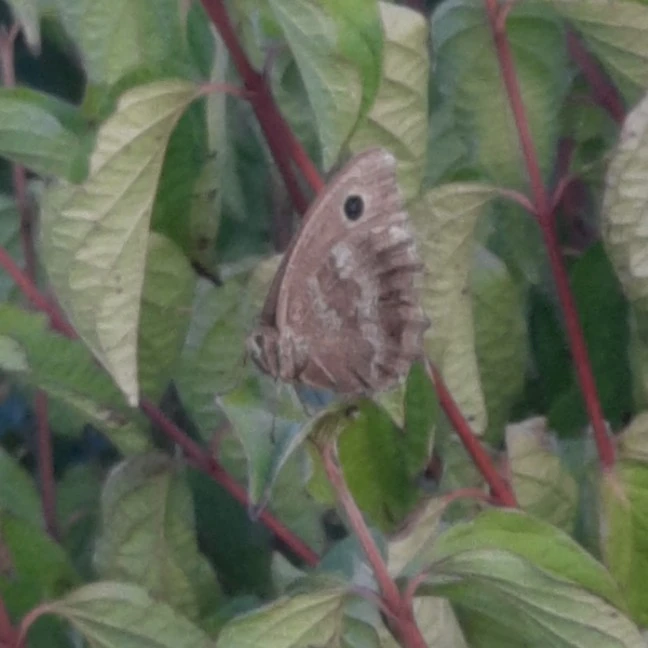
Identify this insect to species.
Minois dryas
